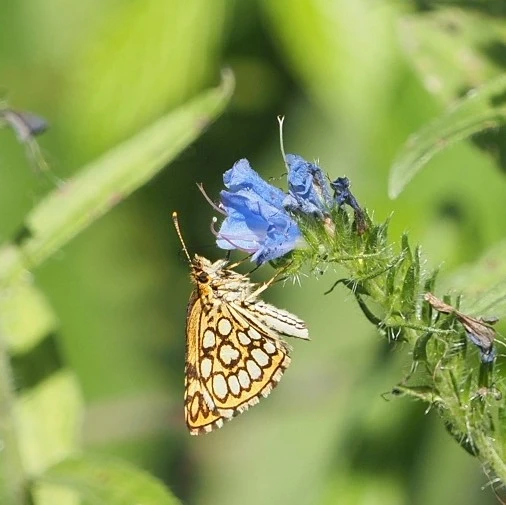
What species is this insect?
Heteropterus morpheus
